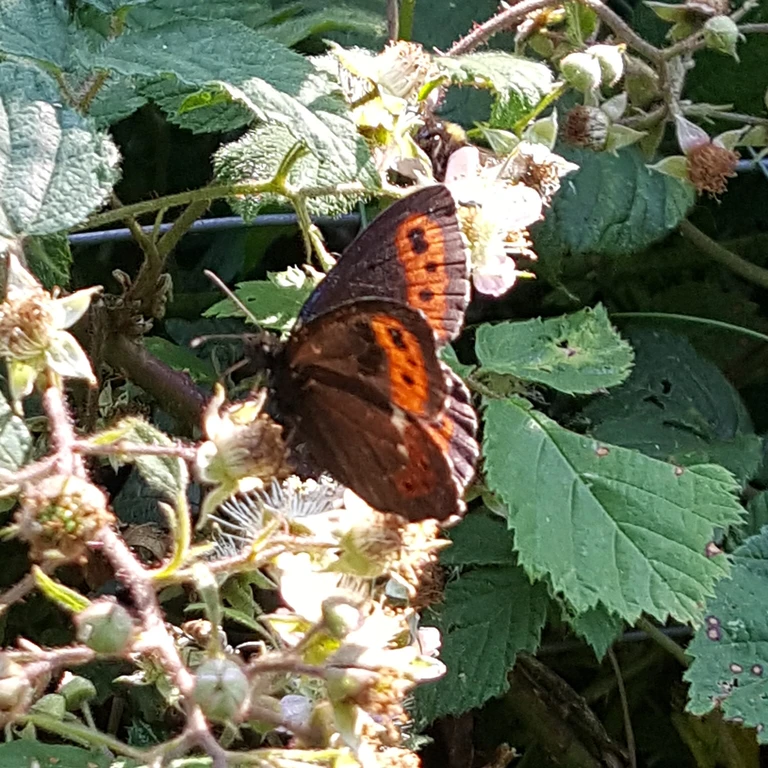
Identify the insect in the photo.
Erebia ligea
